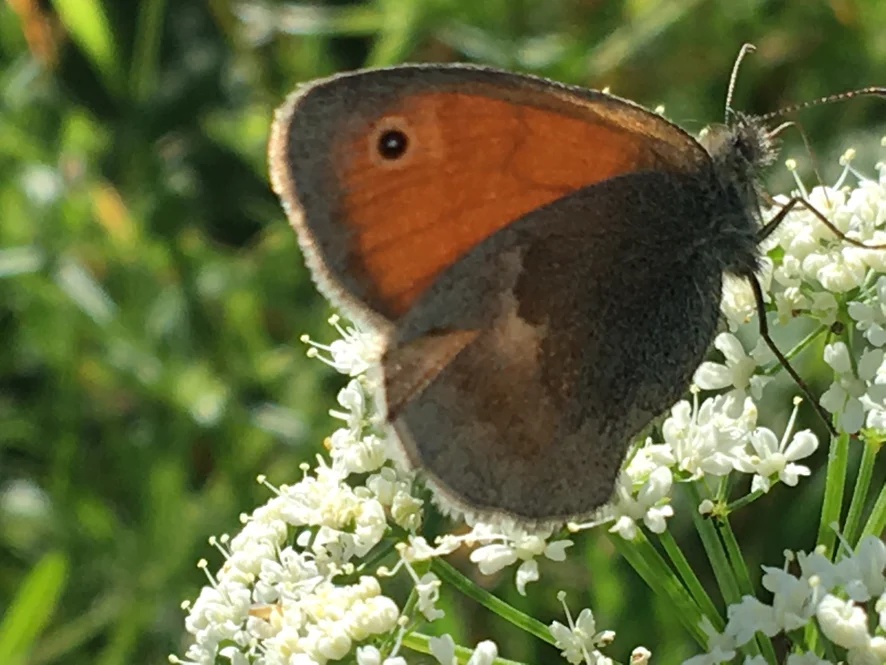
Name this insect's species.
Coenonympha pamphilus
